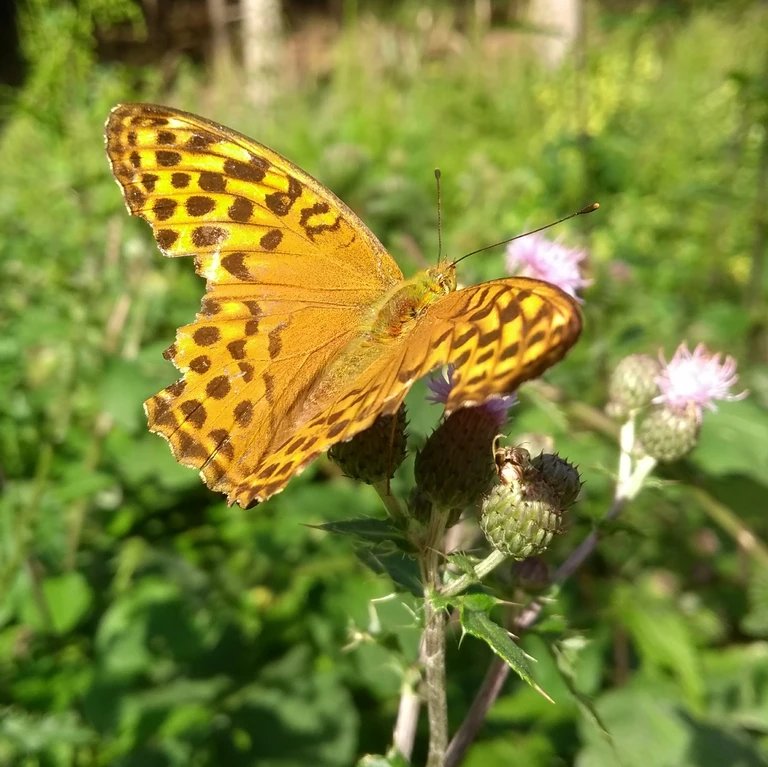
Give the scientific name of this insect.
Argynnis paphia
